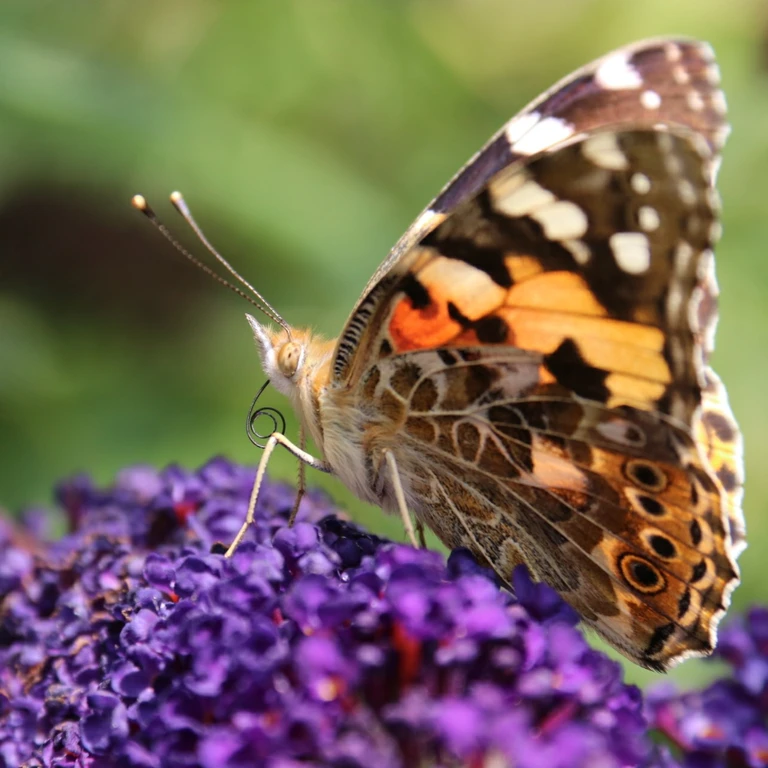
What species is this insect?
Vanessa cardui
